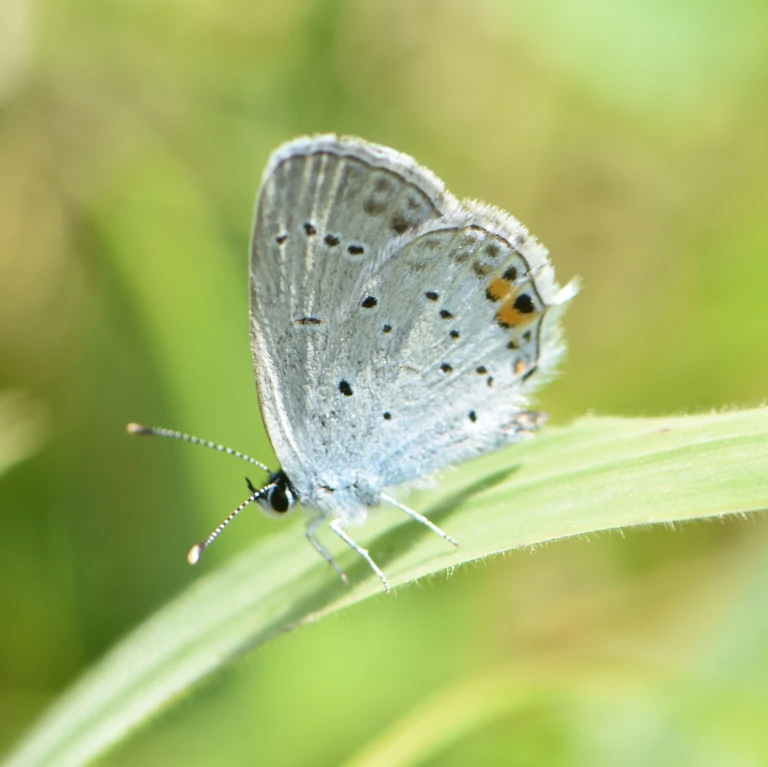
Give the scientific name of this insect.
Cupido argiades (also Elkalyce argiades)
